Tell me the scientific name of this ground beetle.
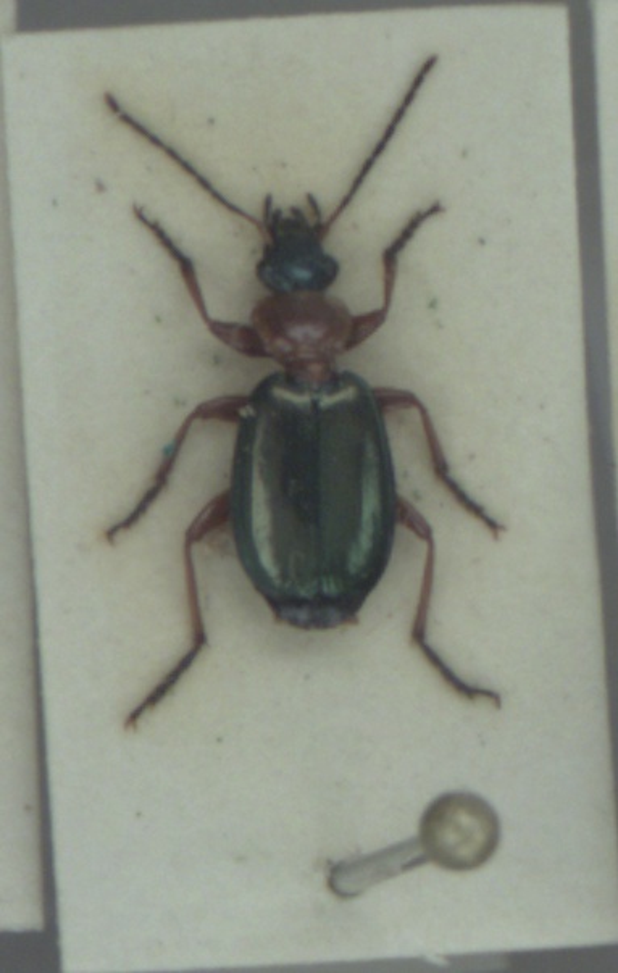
Lebia chlorocephala
